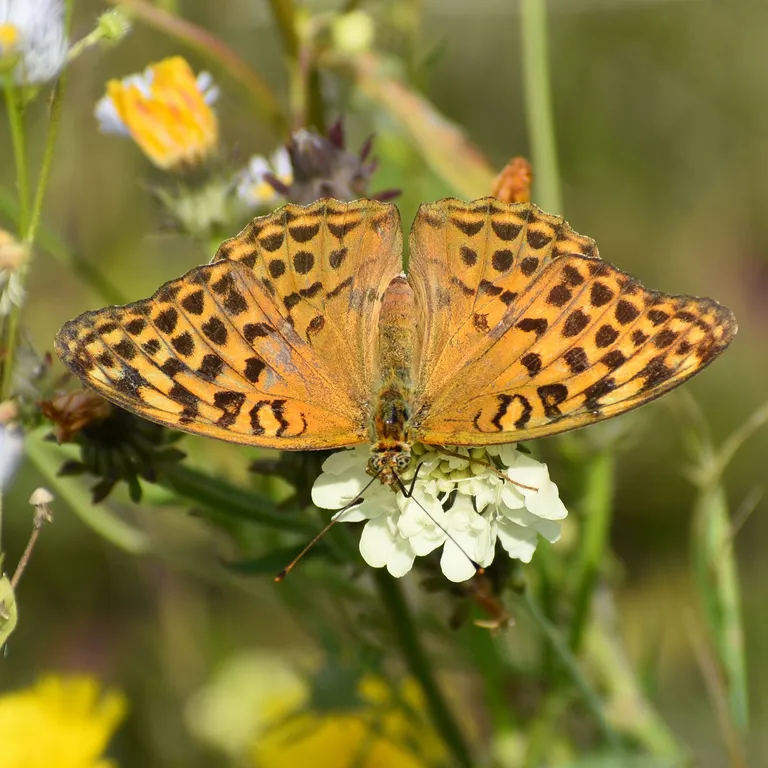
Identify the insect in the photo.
Argynnis paphia
